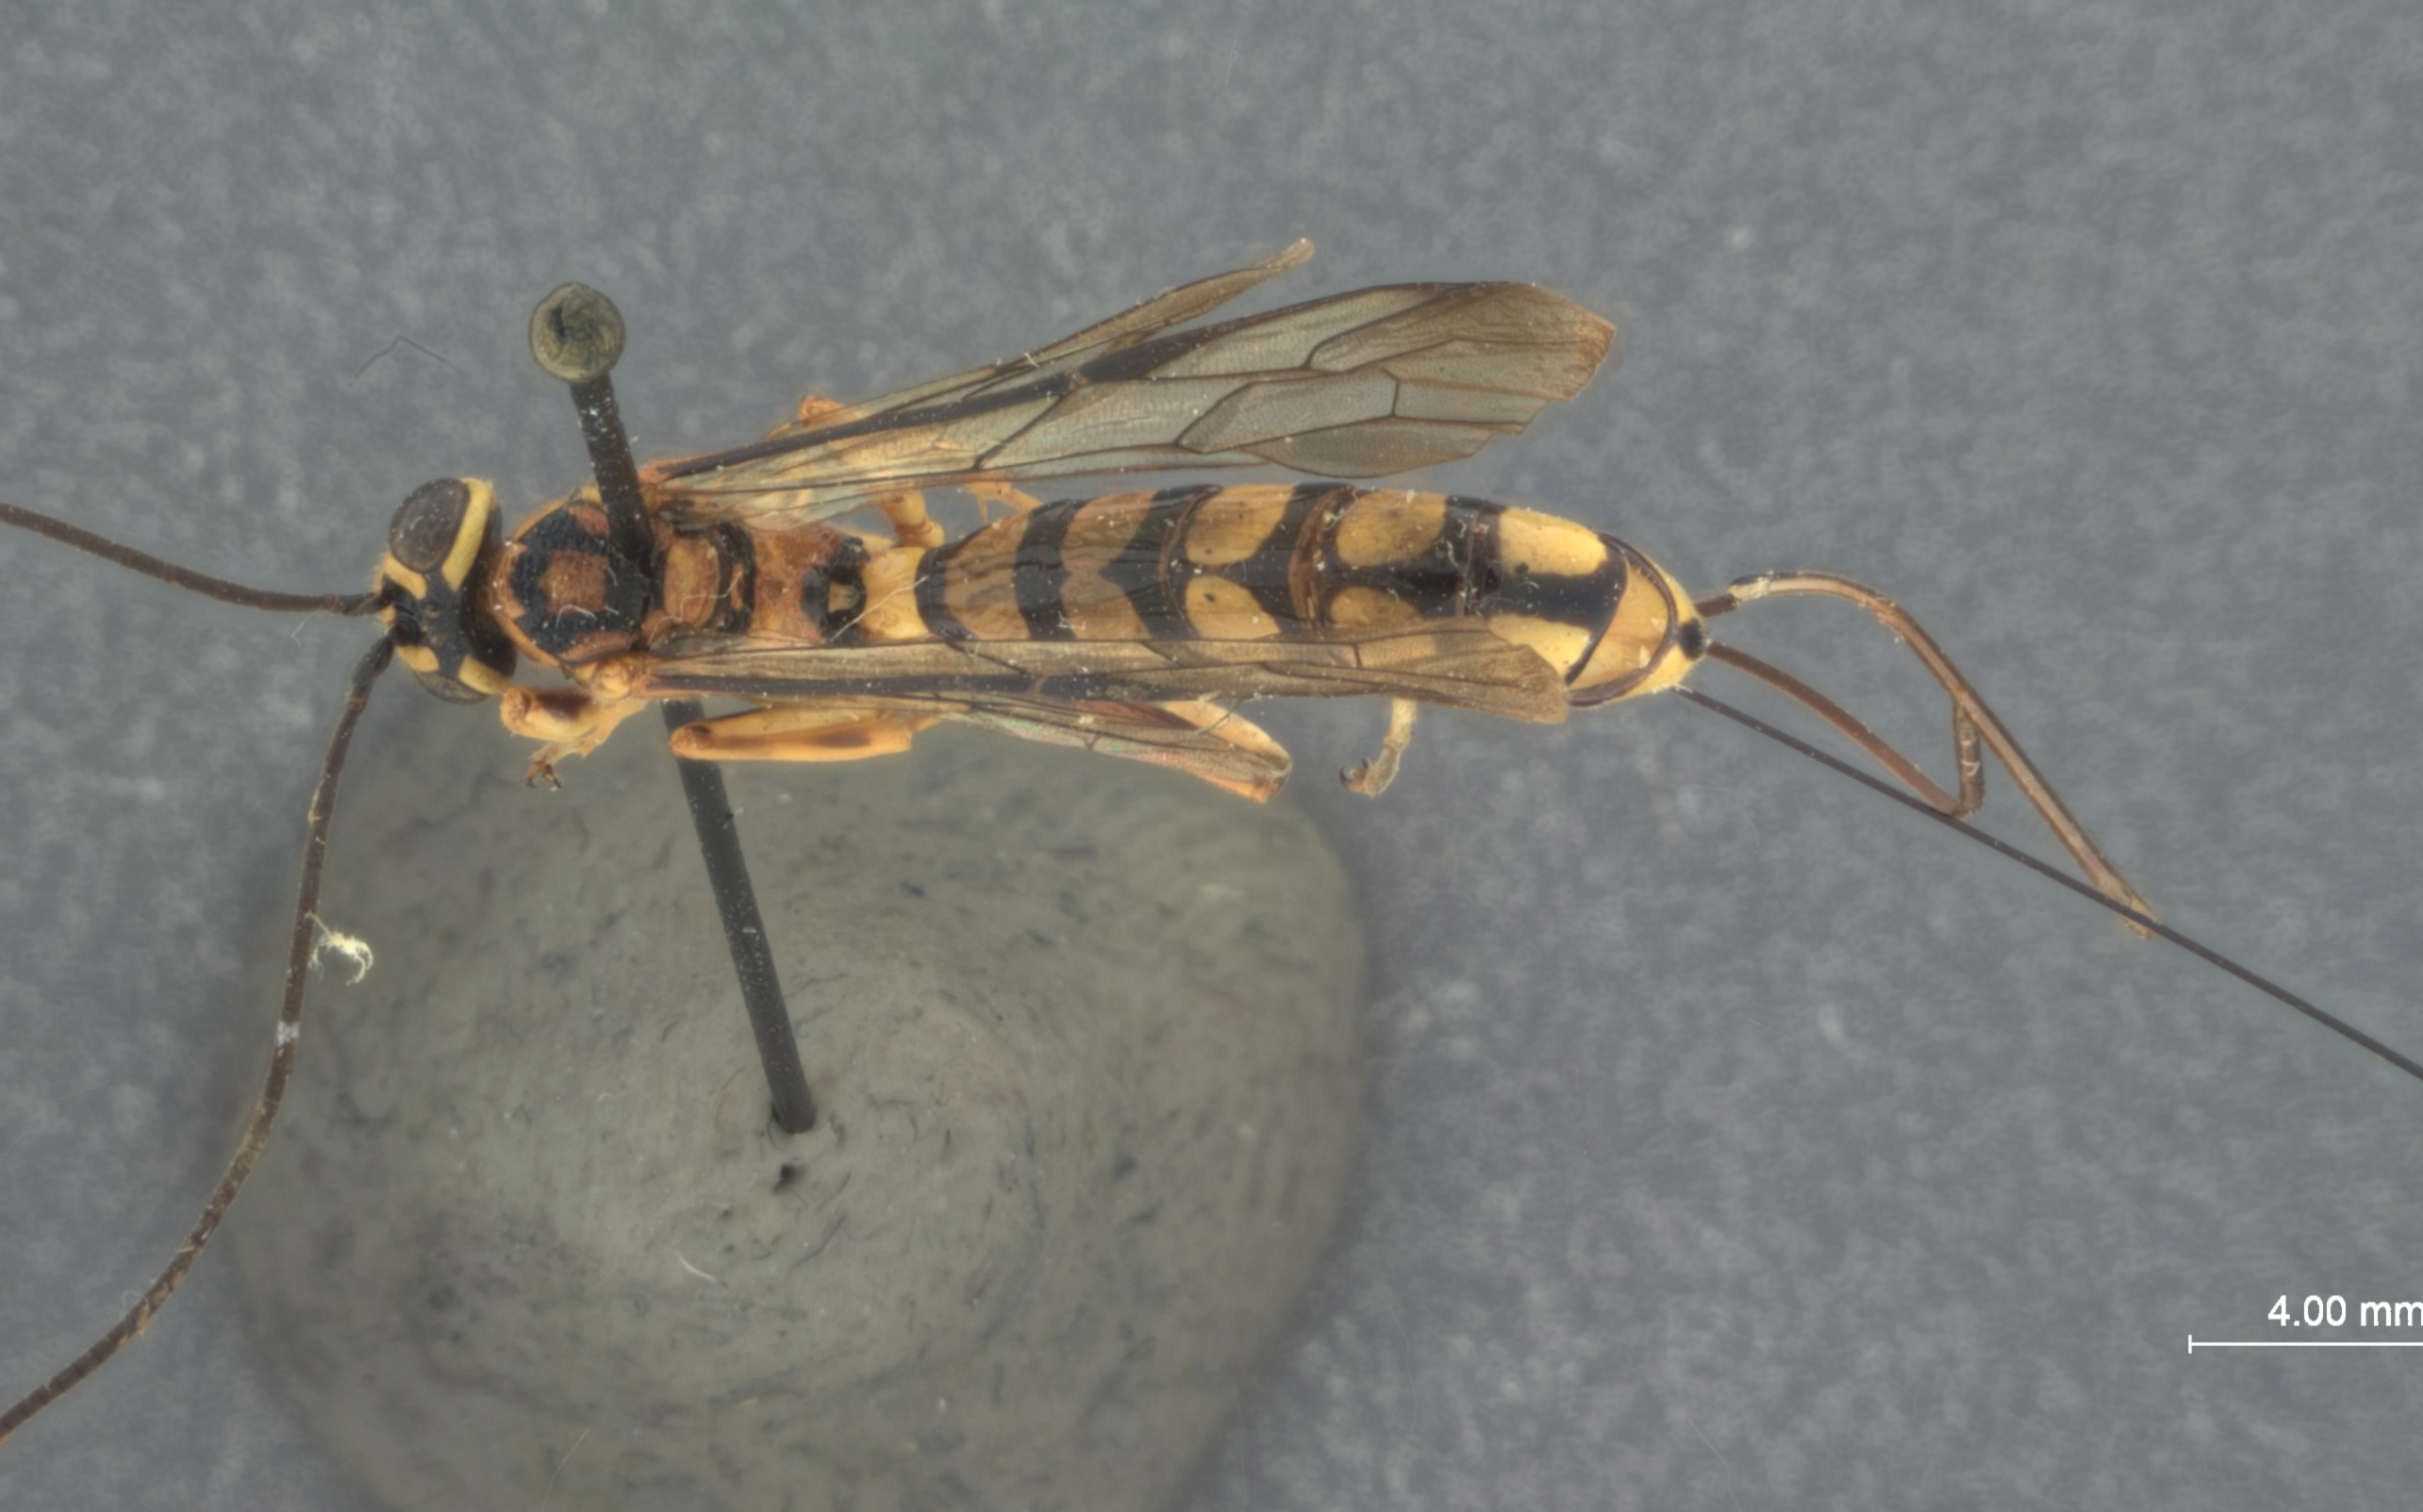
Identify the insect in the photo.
Triancyra scabra
